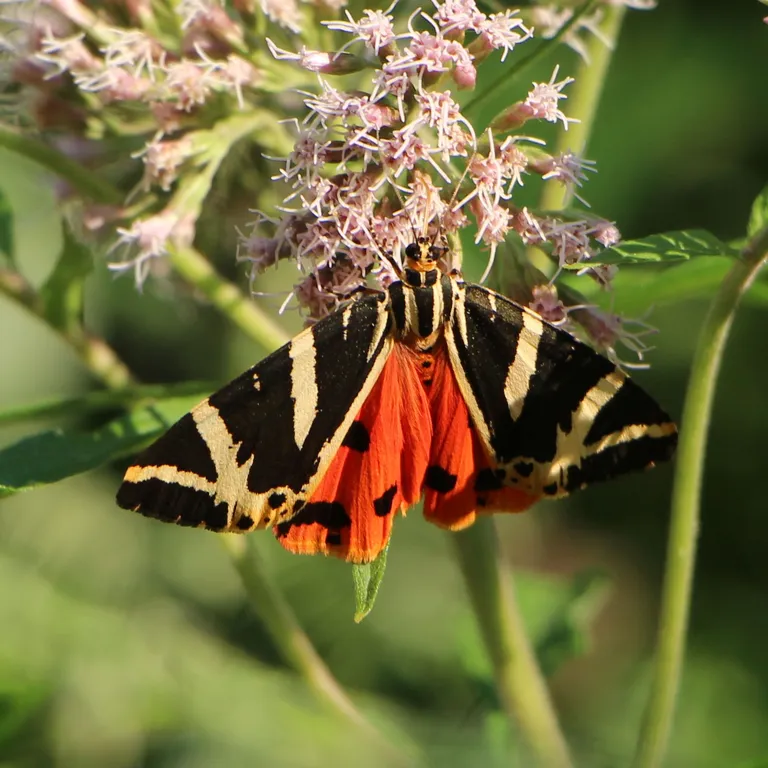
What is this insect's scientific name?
Euplagia quadripunctaria
